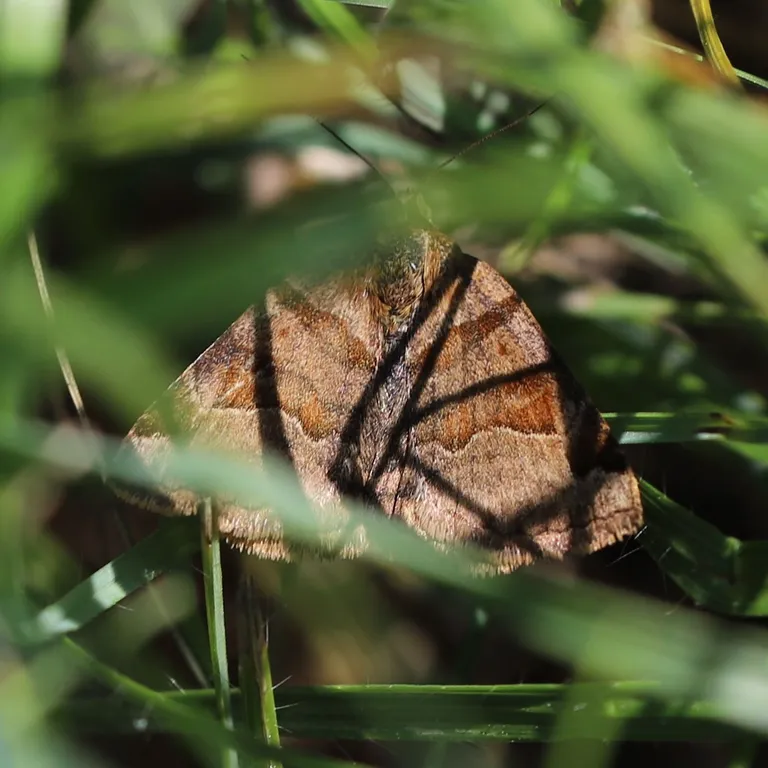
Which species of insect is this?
Euclidia glyphica
